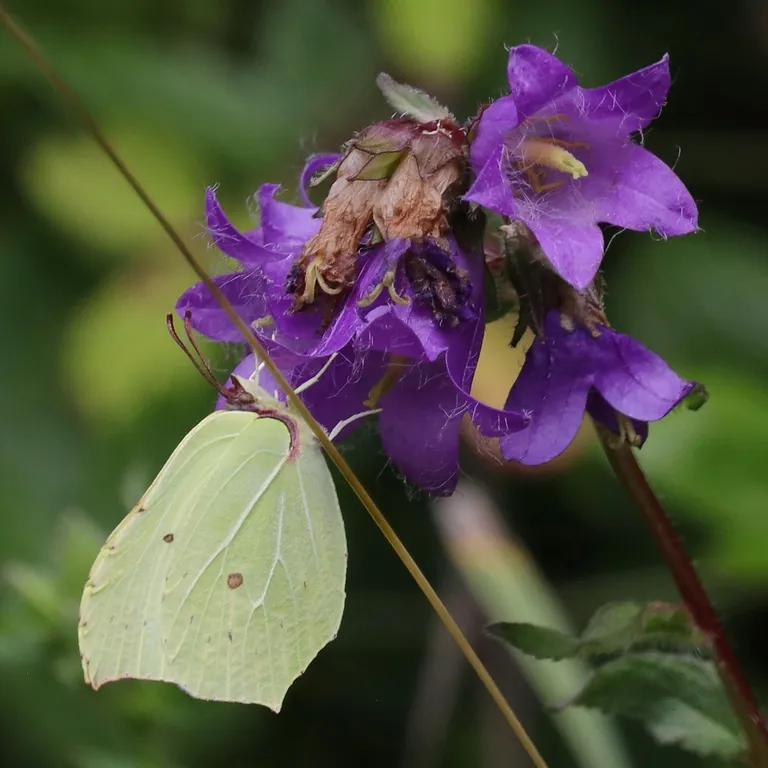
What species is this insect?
Gonepteryx rhamni
